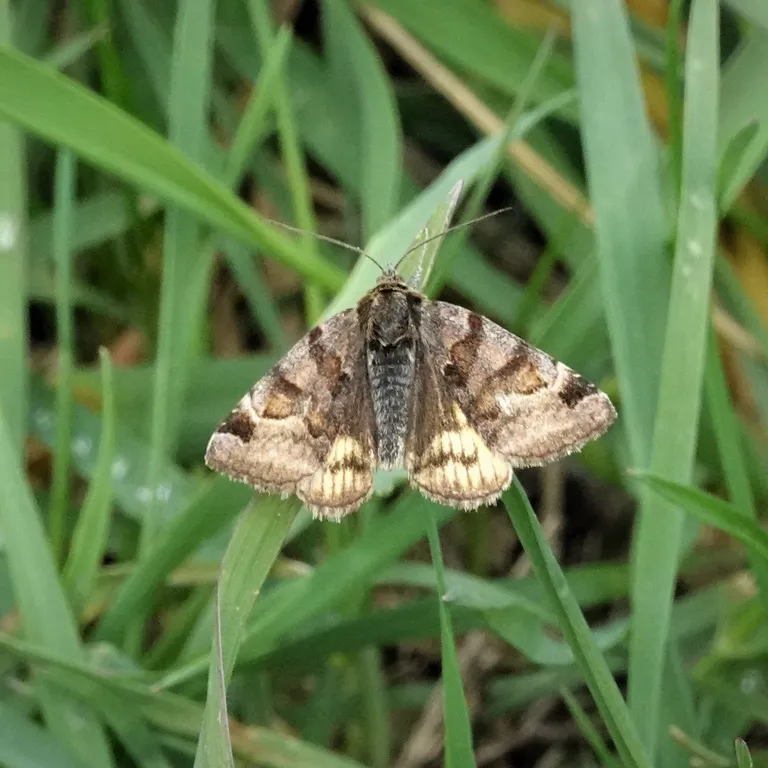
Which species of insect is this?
Euclidia glyphica
